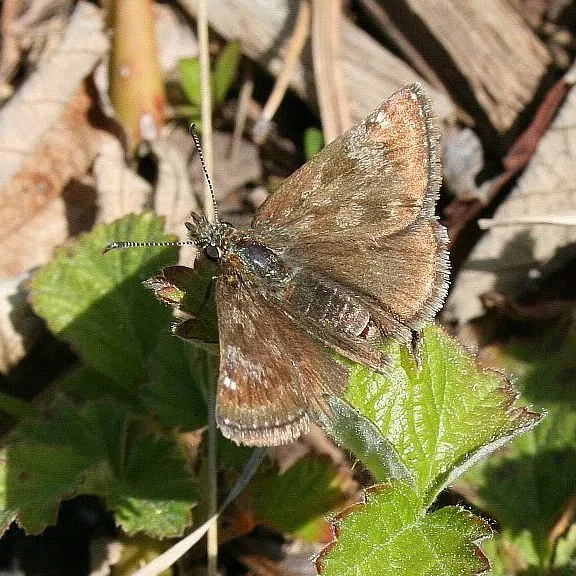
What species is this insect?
Erynnis tages
